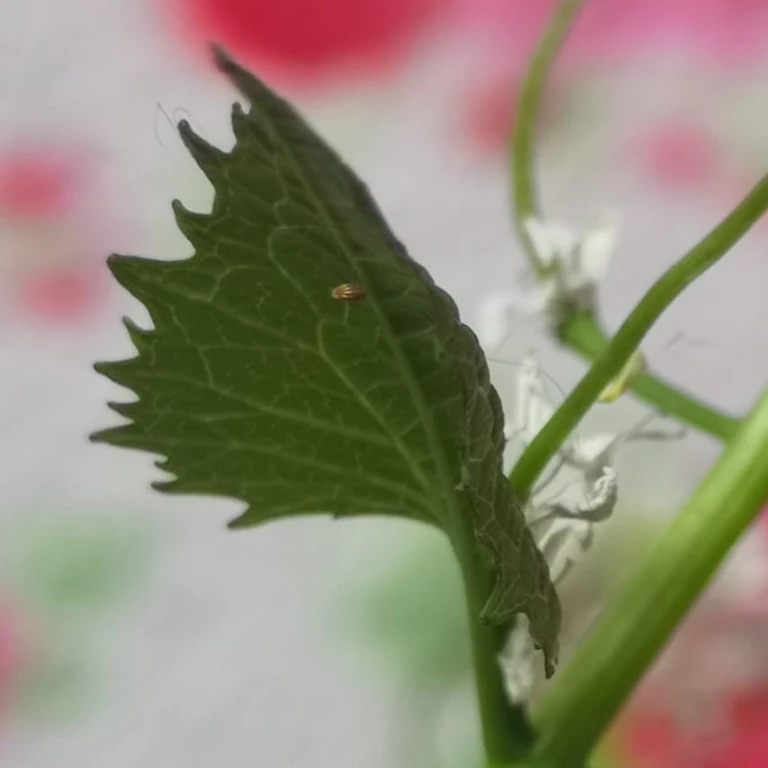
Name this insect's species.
Anthocharis cardamines
